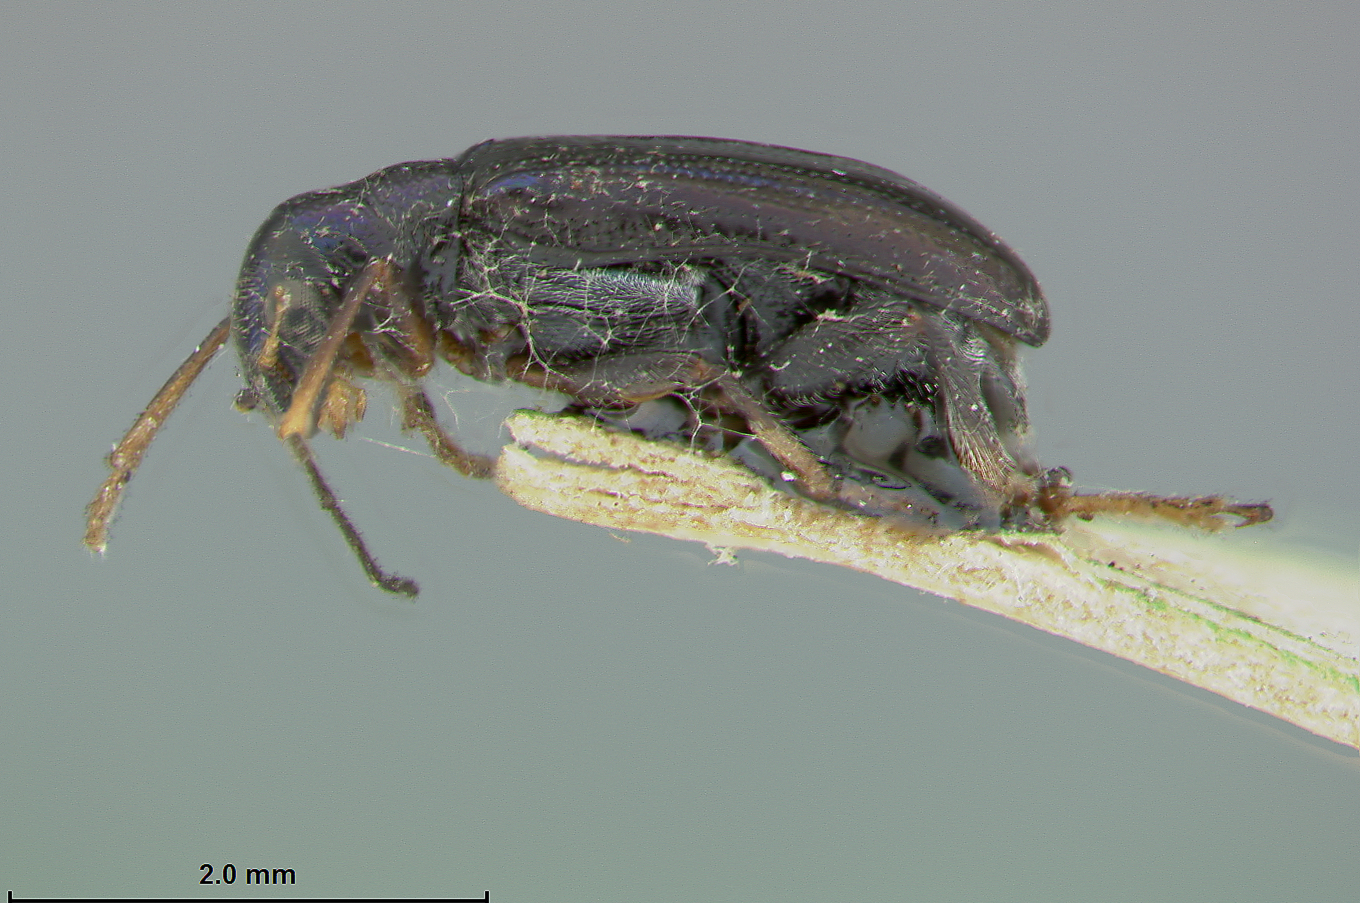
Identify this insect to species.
Megascelis ornata
